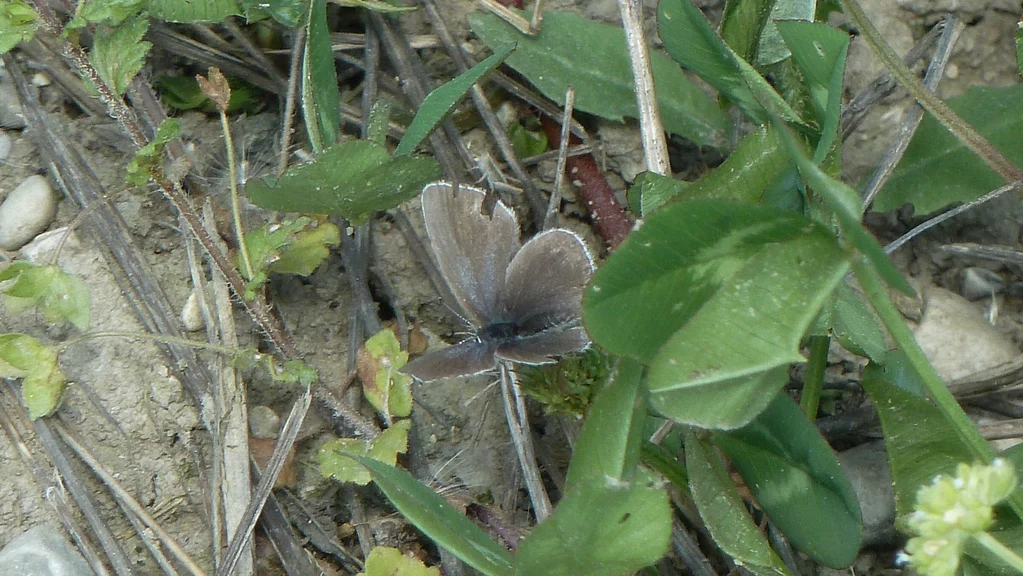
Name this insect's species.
Cupido argiades (also Elkalyce argiades)
